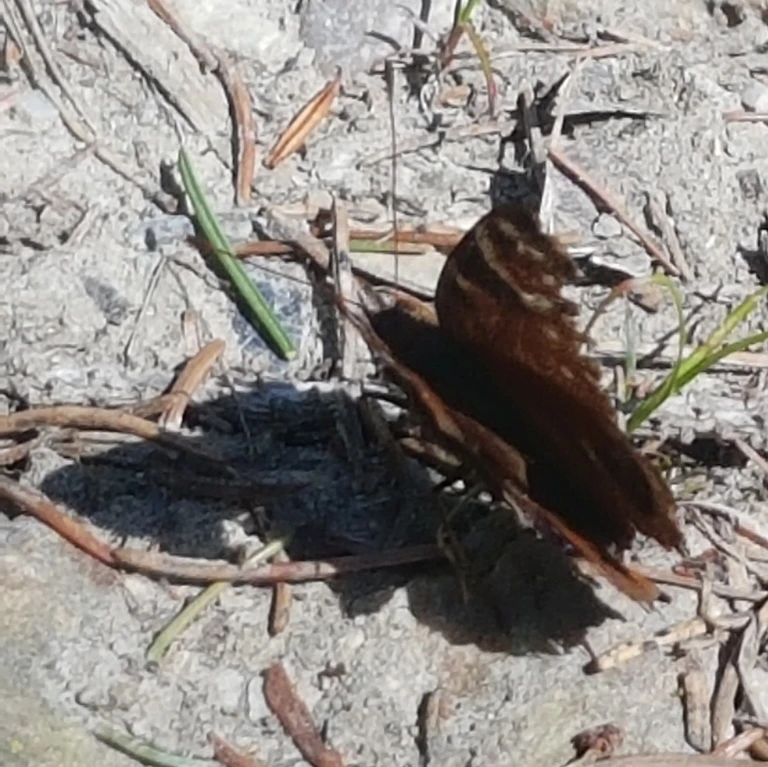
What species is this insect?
Aglais io
